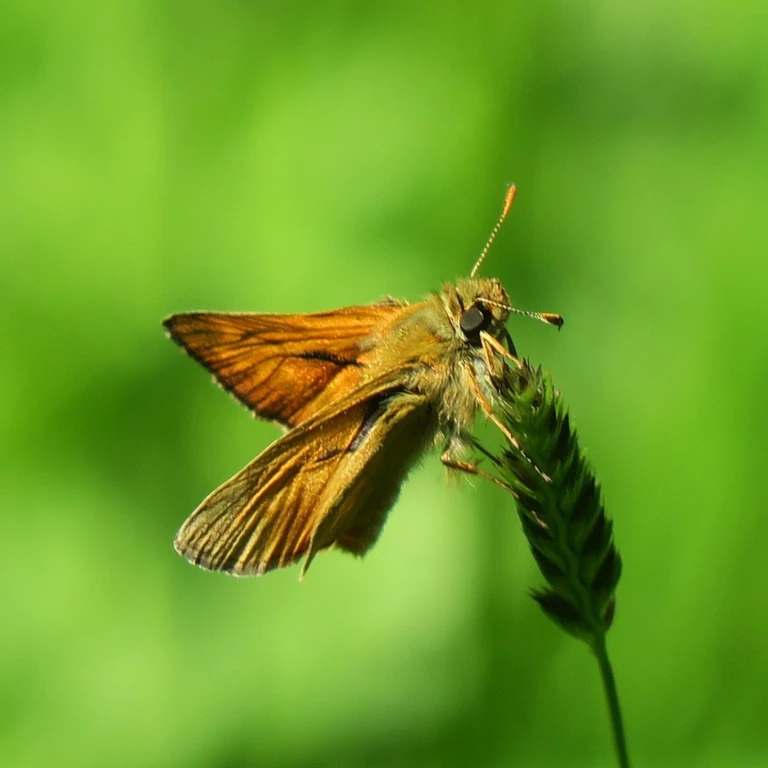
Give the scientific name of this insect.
Ochlodes sylvanus (also Ochlodes venata)
